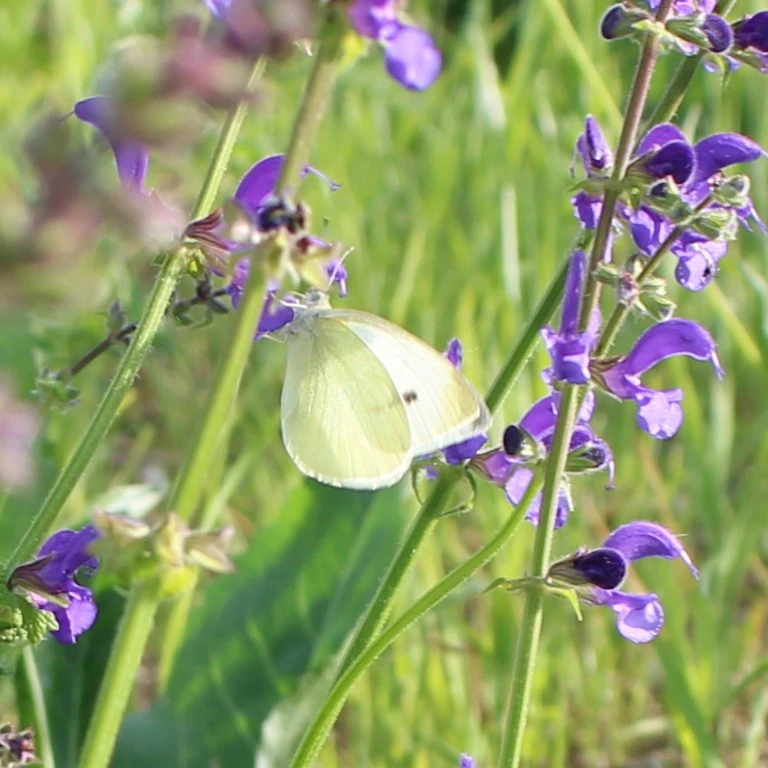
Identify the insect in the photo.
Pieris rapae
